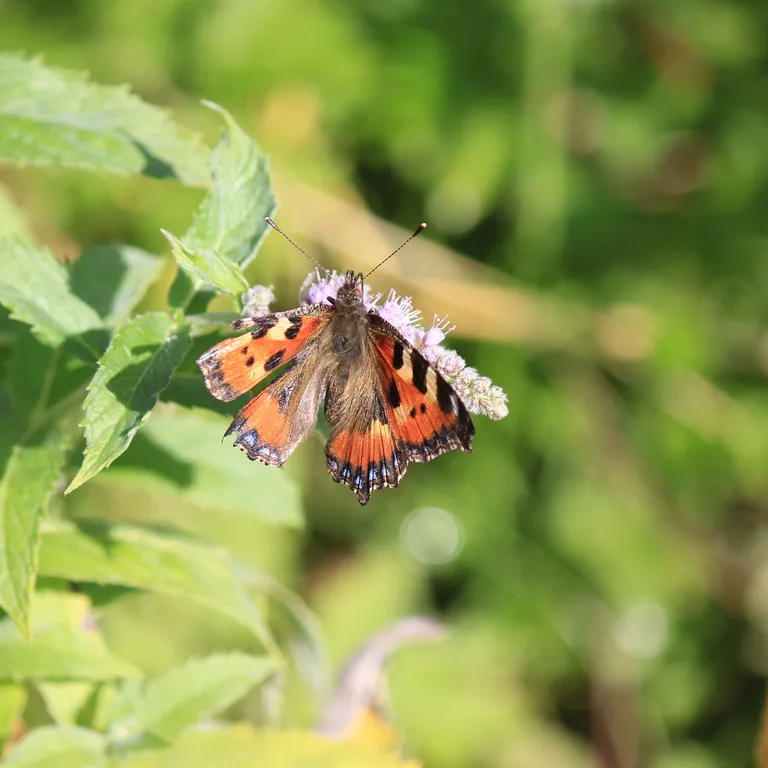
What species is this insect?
Aglais urticae
